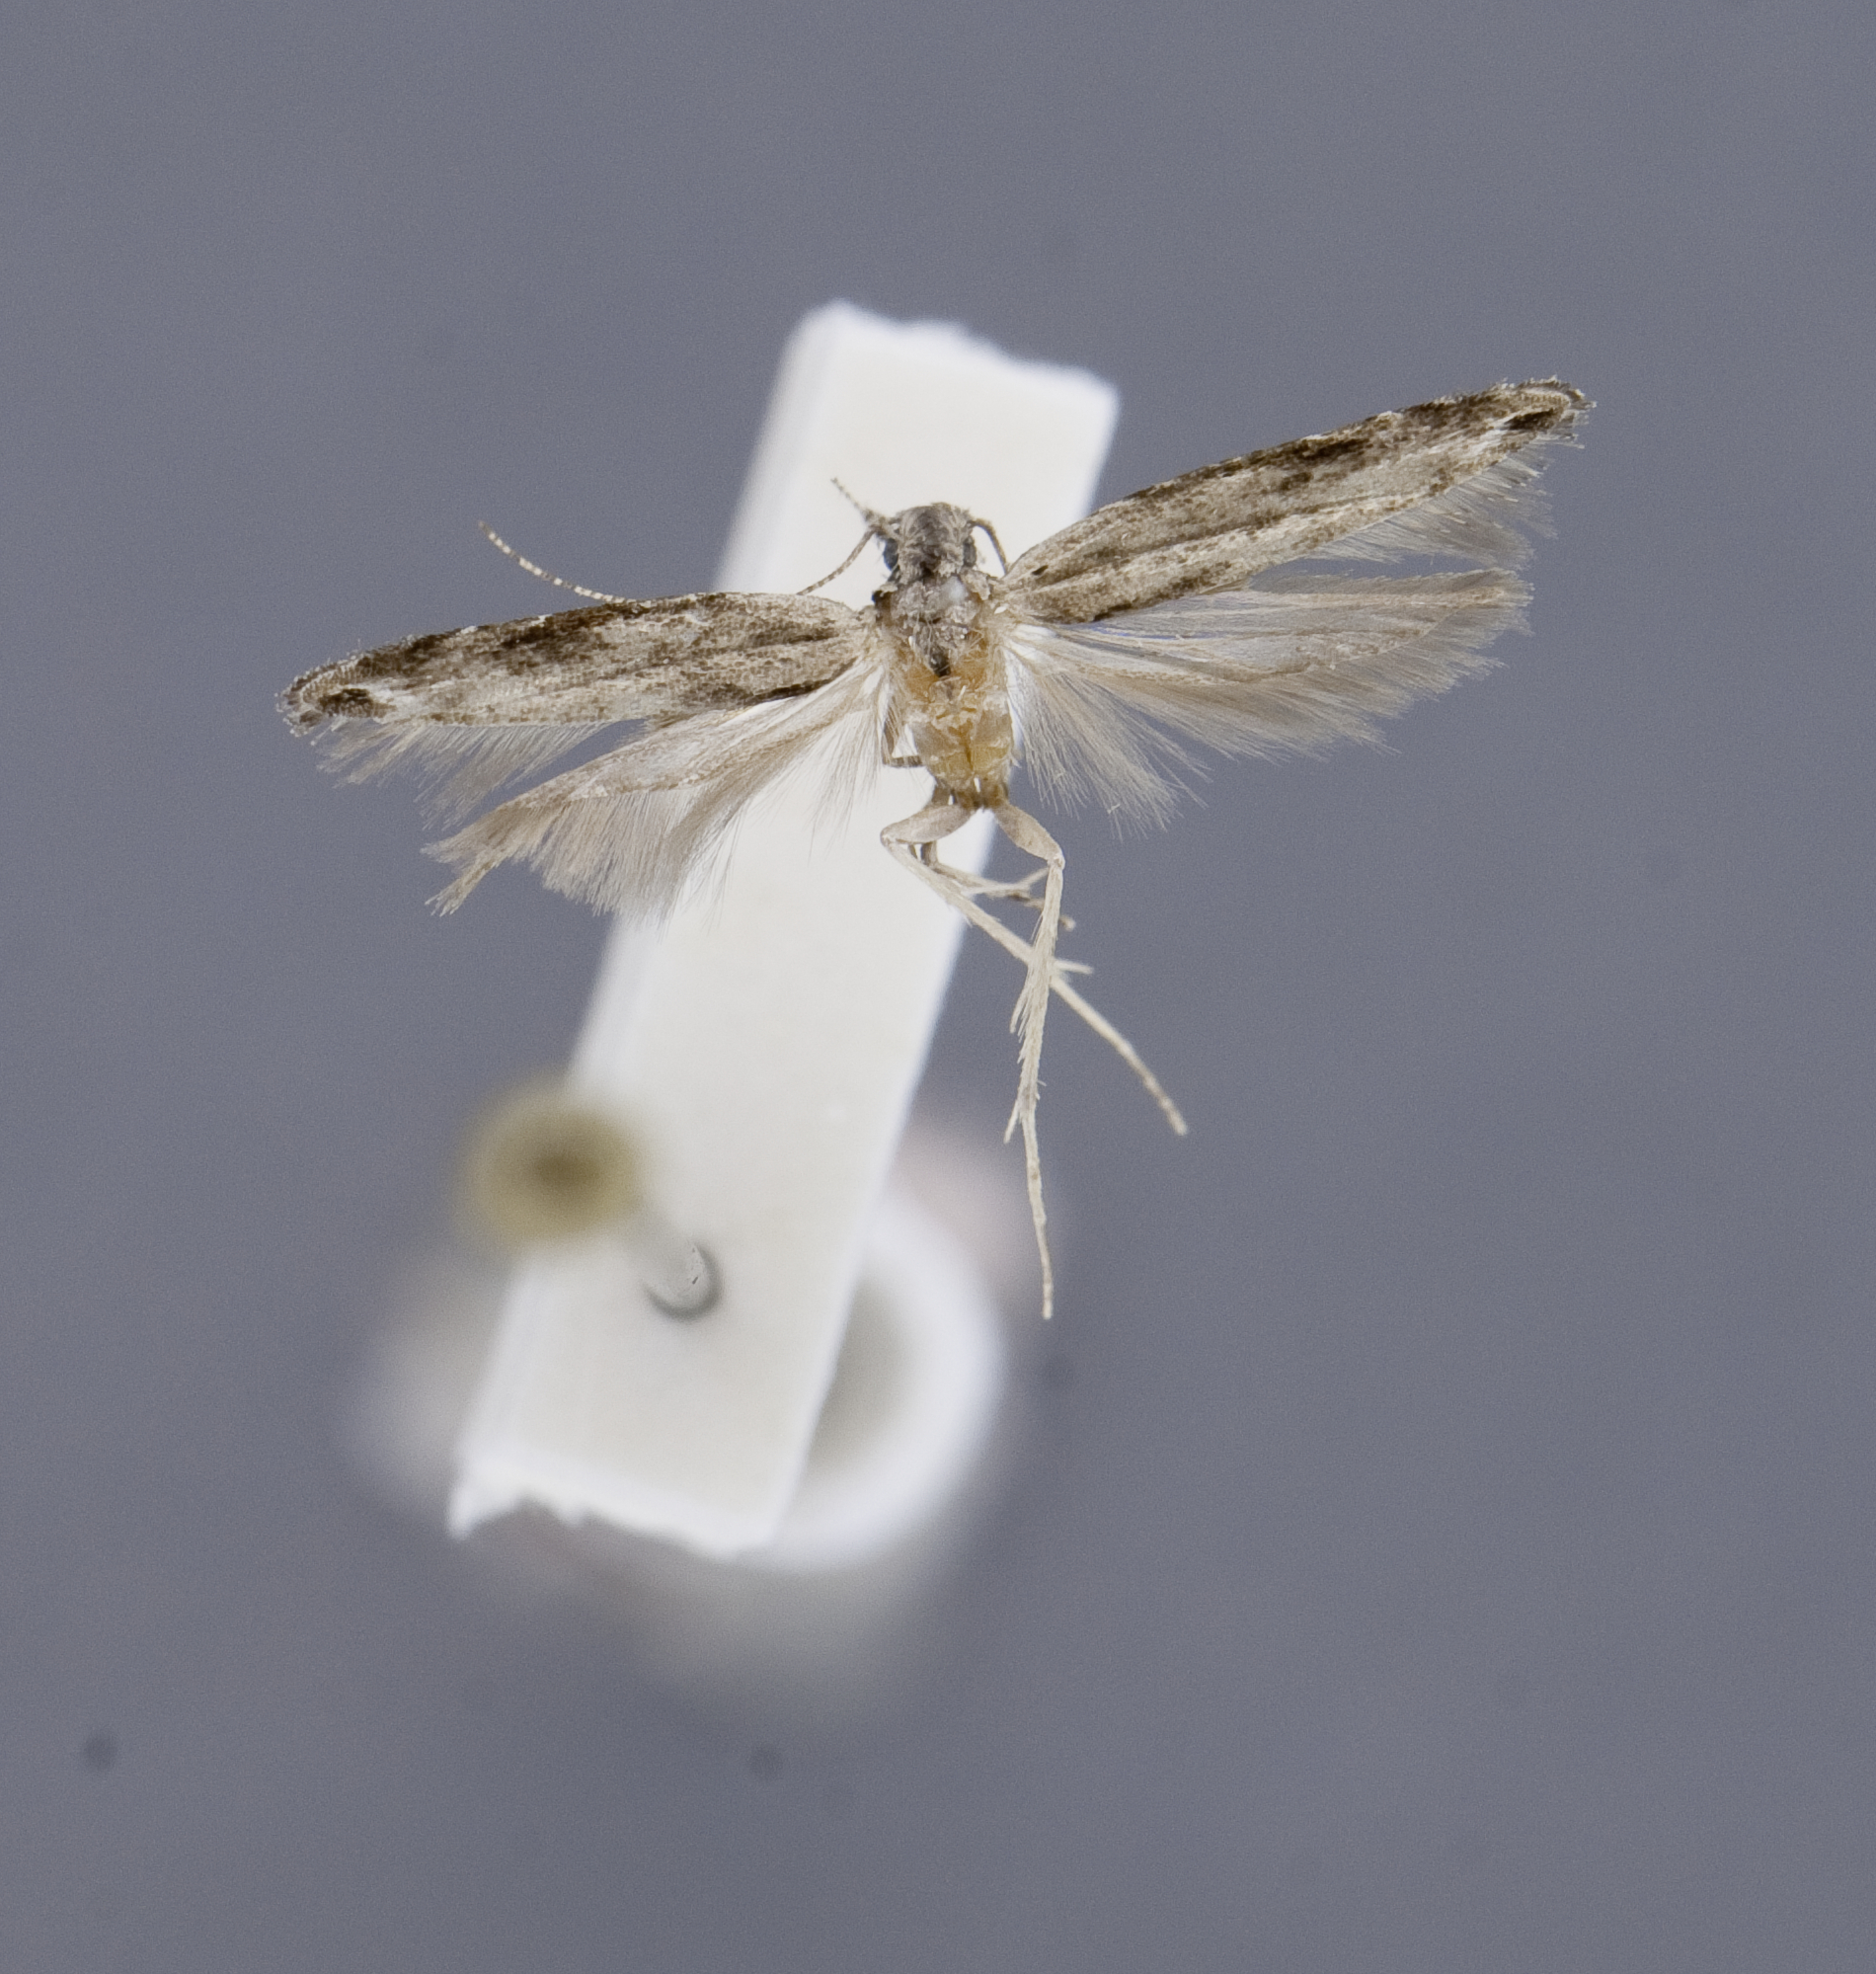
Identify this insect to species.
Hypatima disetosella
